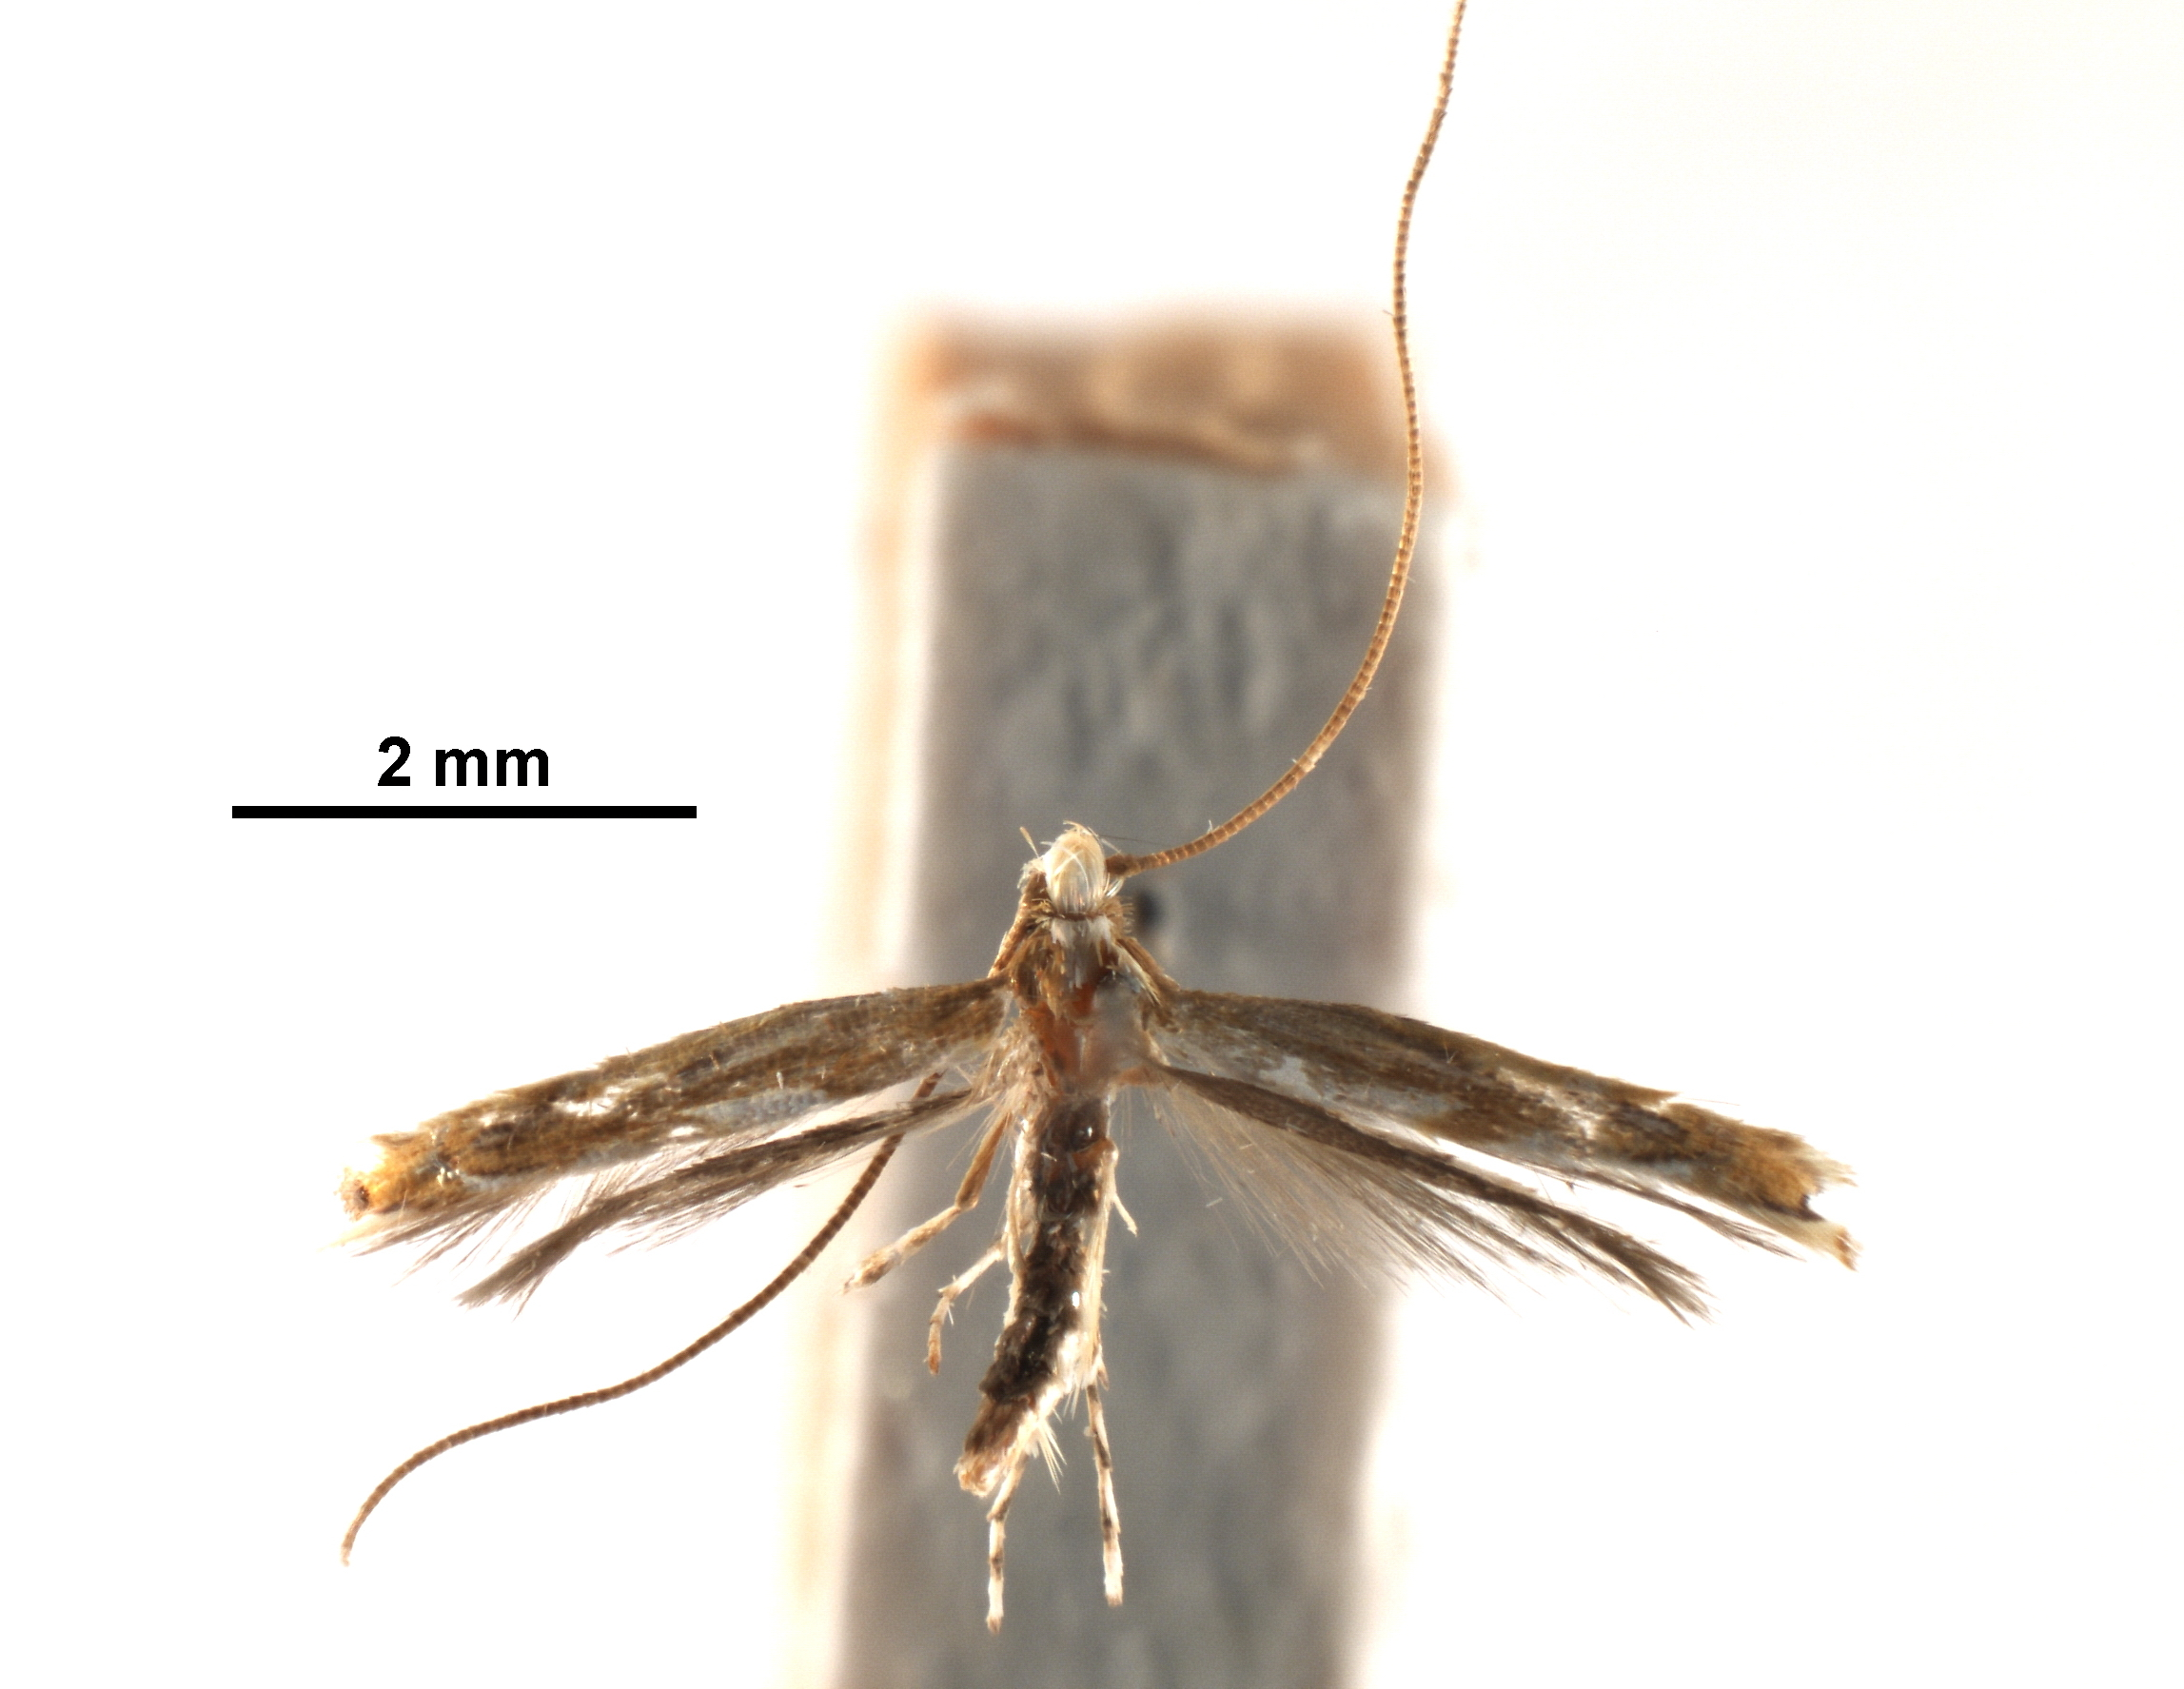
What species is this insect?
Acrocercops ornata
